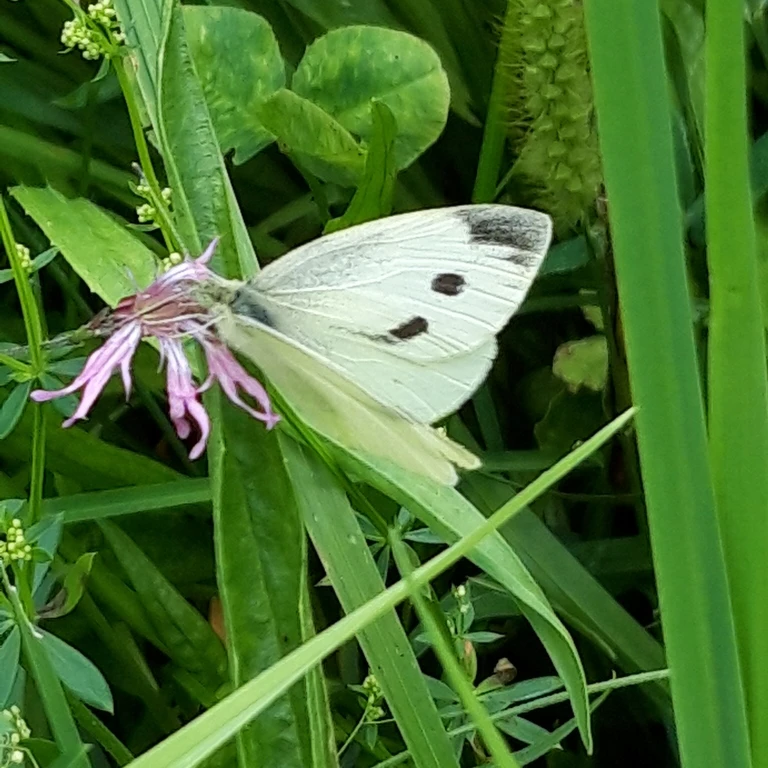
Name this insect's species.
Pieris rapae
